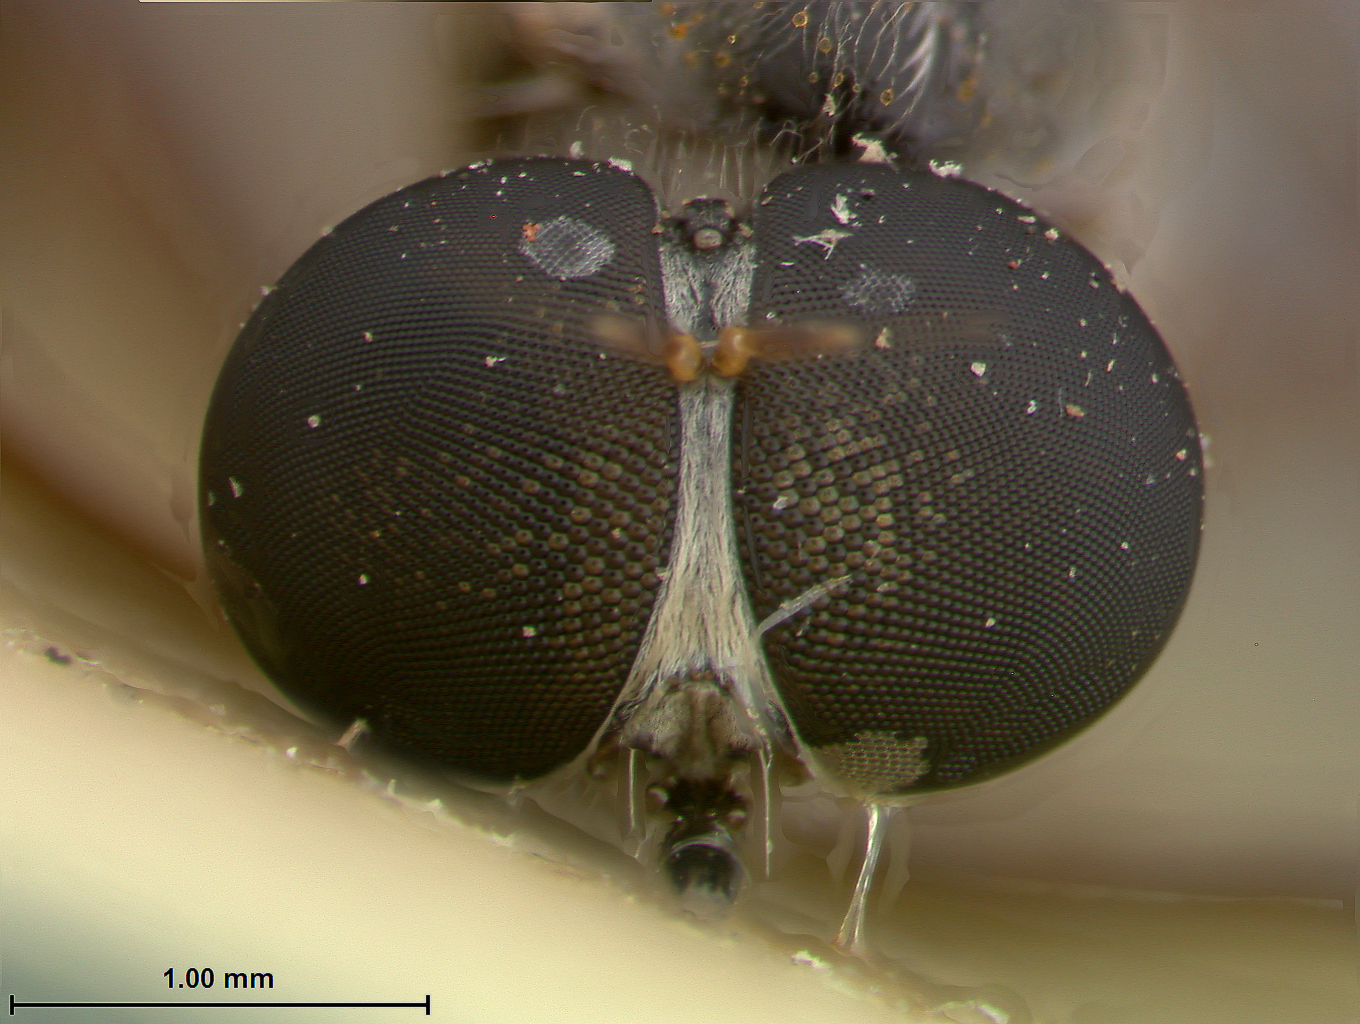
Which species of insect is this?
Leptogaster basilaris
